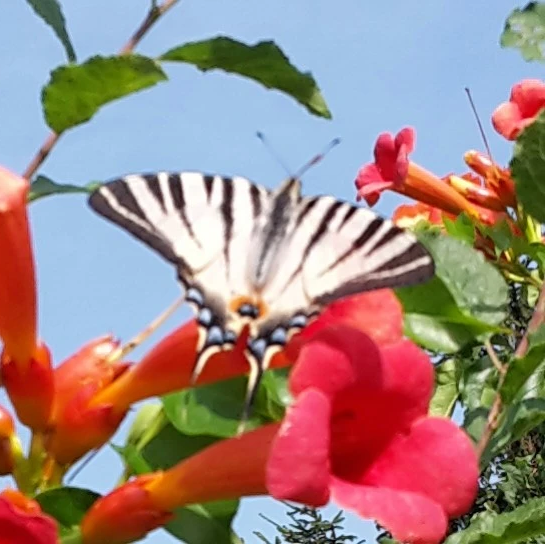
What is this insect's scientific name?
Iphiclides podalirius
